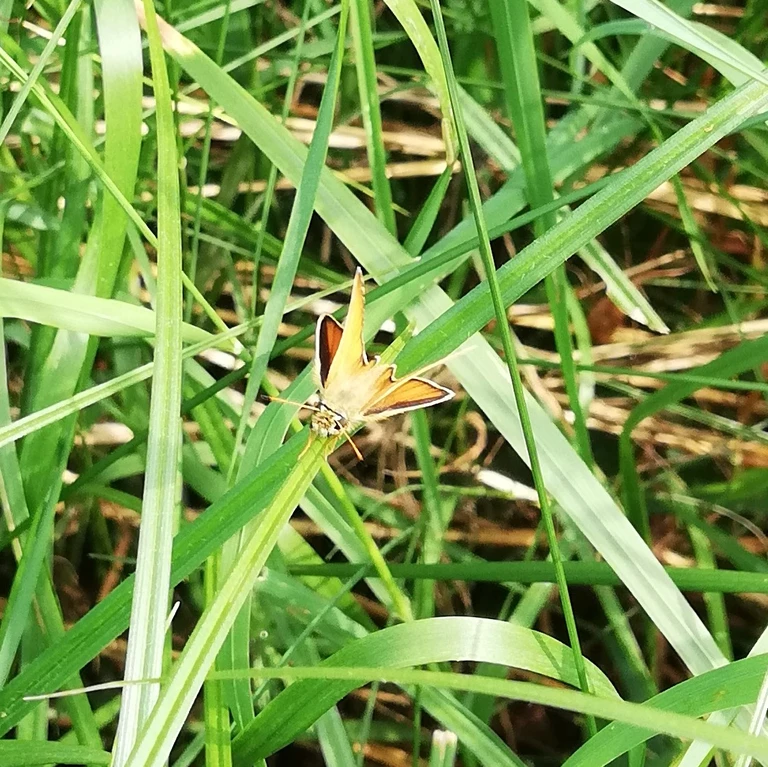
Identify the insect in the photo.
Thymelicus lineola
